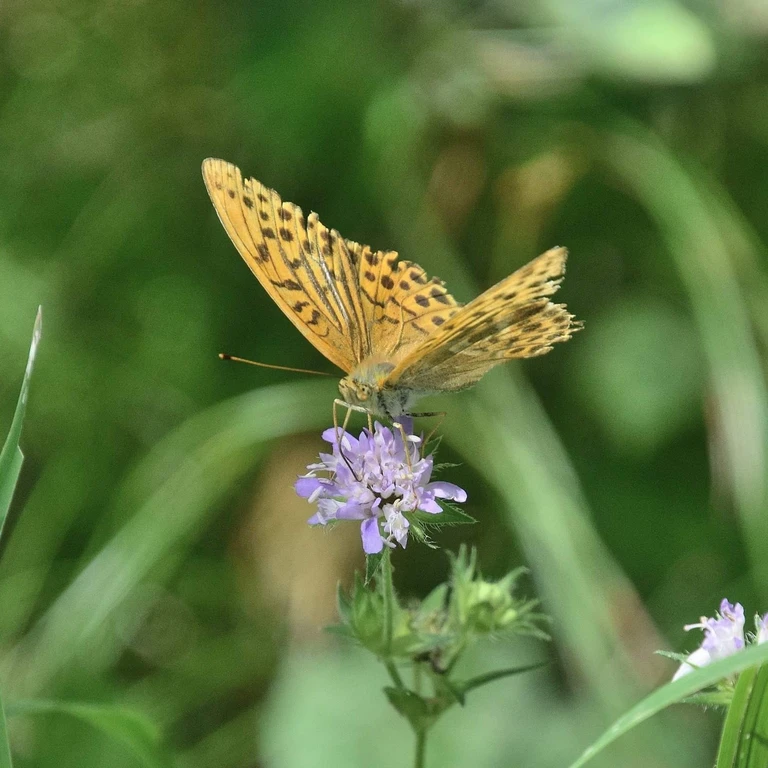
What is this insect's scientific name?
Argynnis paphia
